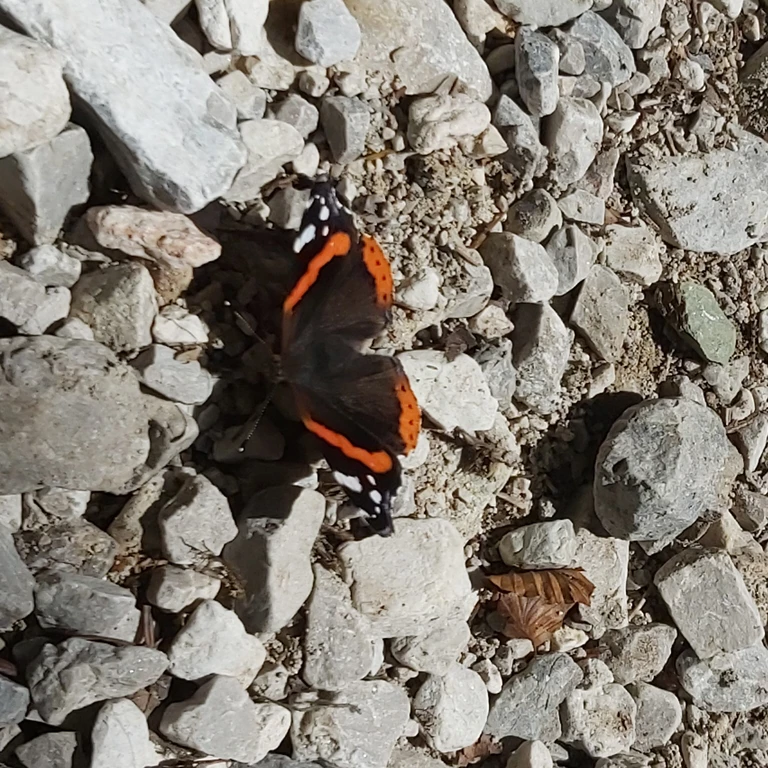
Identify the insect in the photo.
Vanessa atalanta
